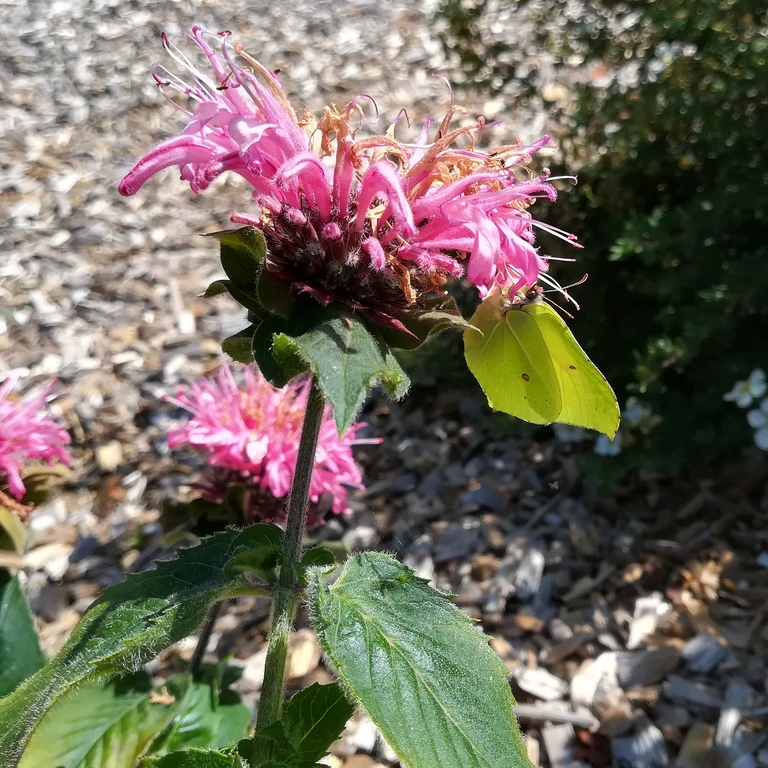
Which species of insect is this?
Gonepteryx rhamni
